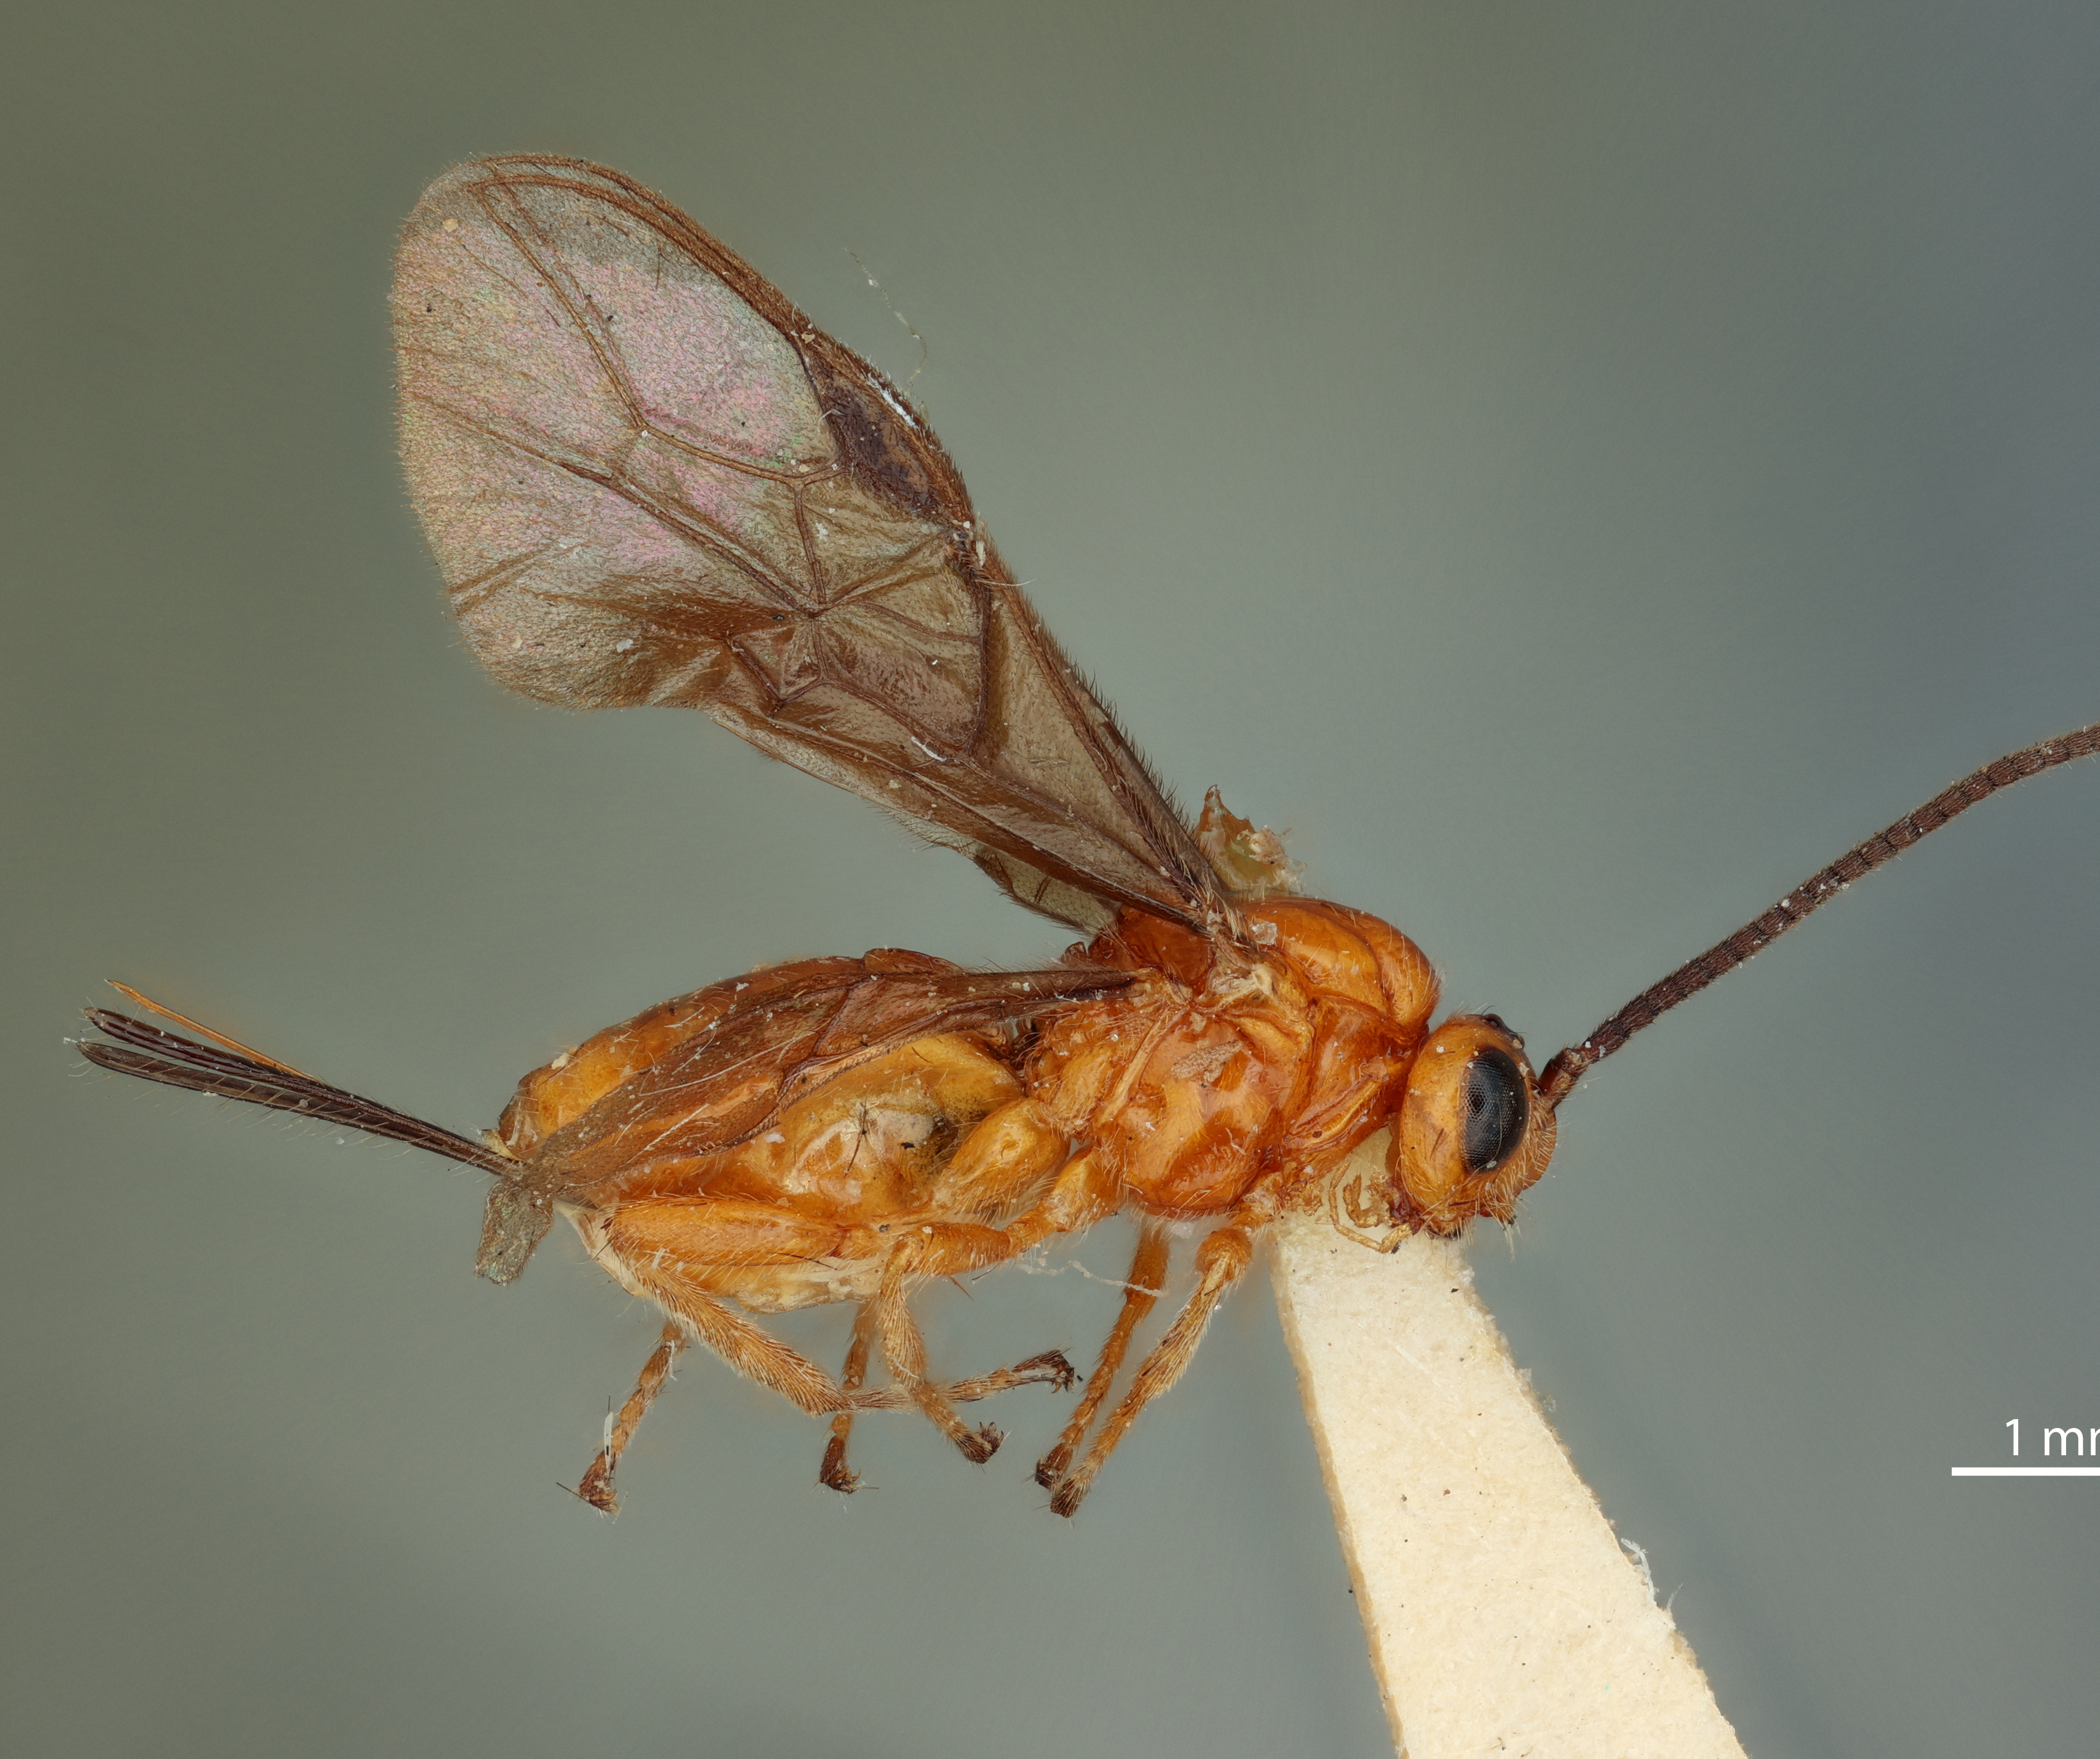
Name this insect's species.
Opius gahanoides
